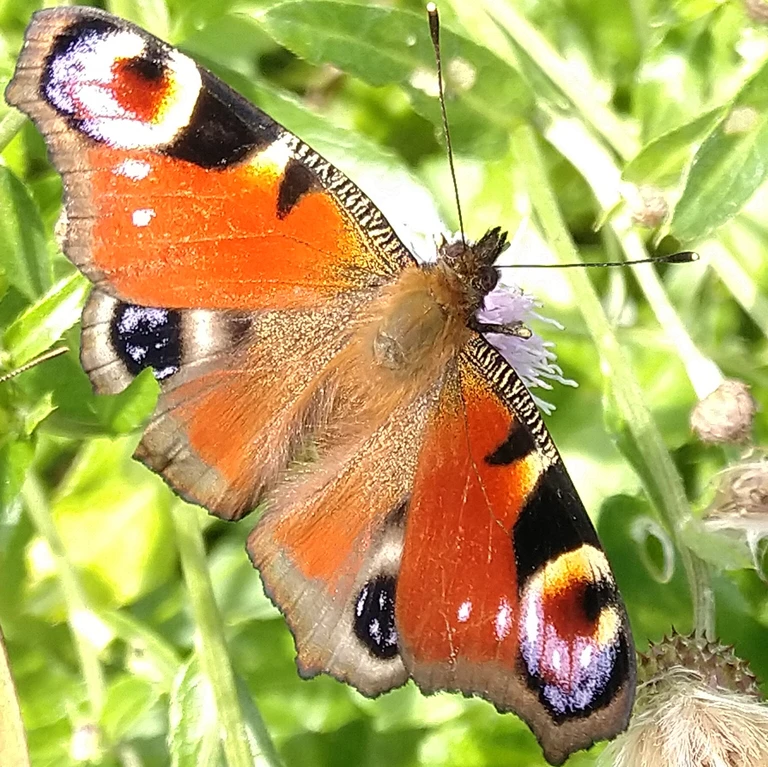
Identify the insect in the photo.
Aglais io
